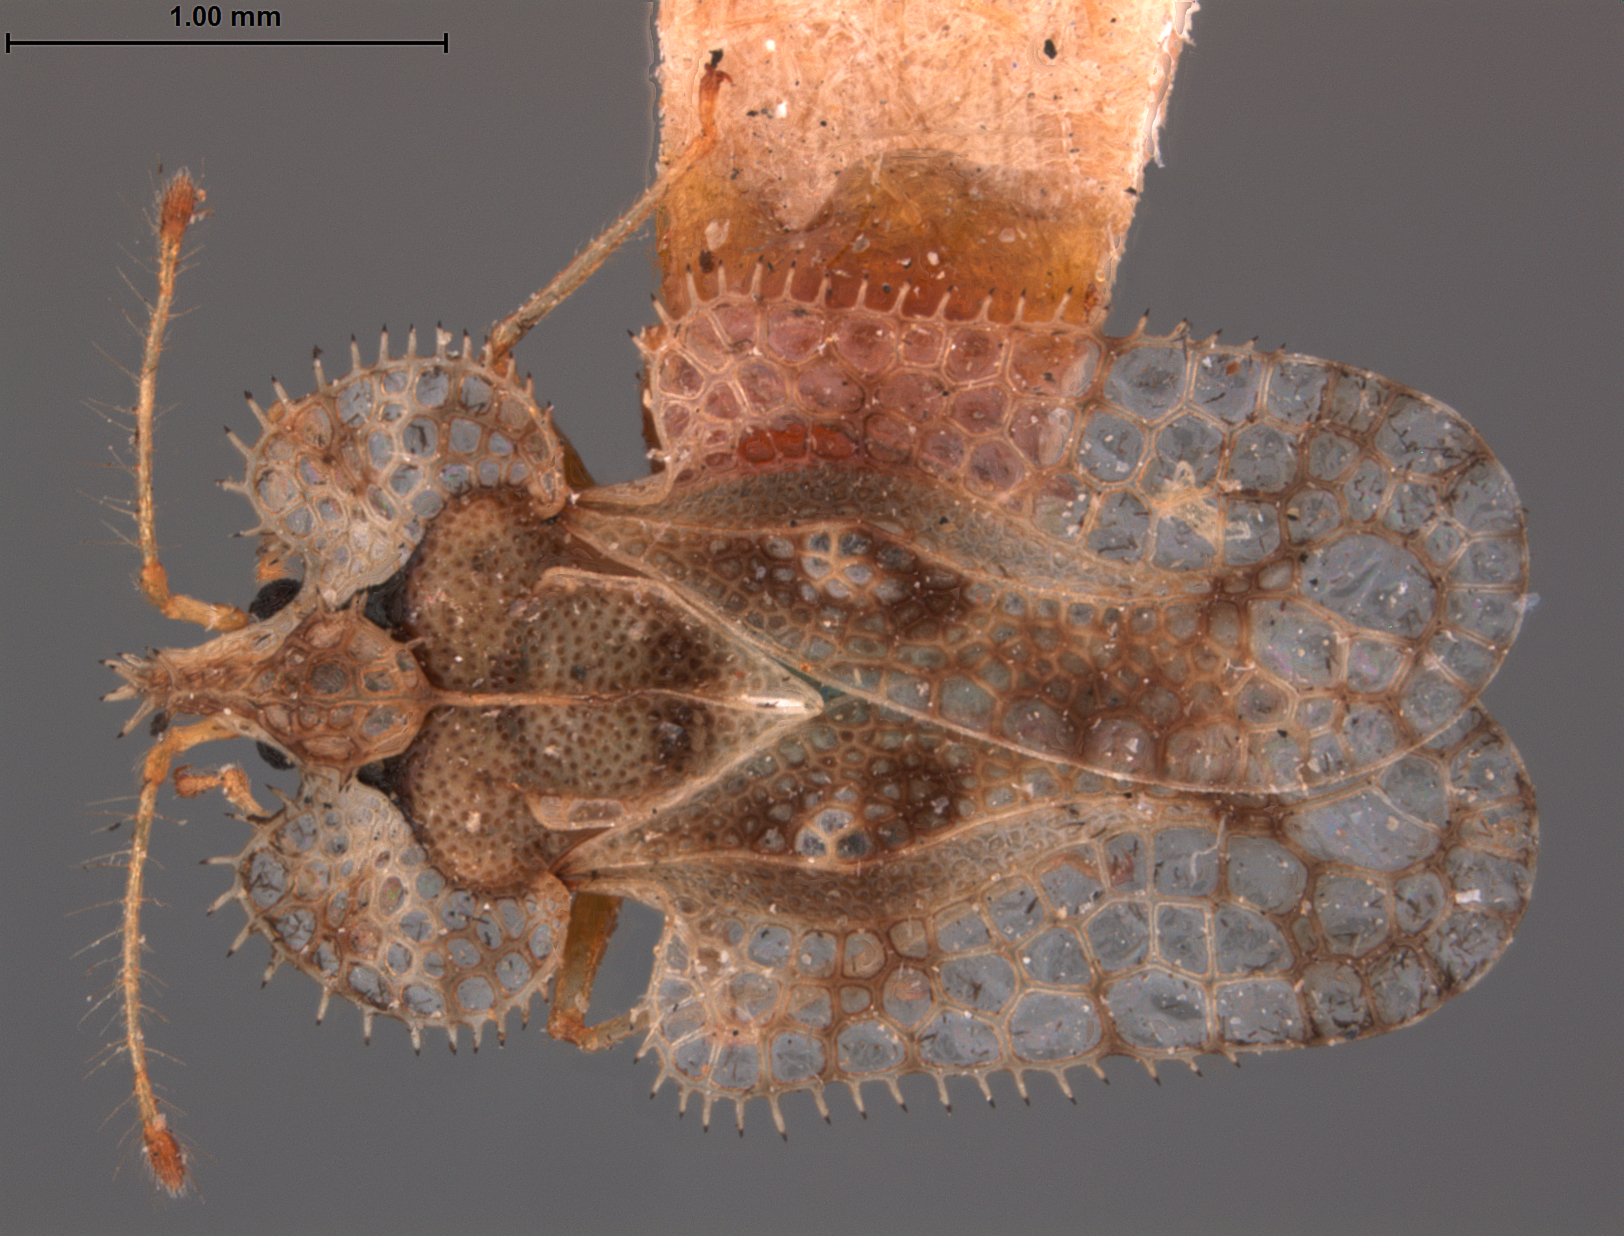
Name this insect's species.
Corythucha eriodictyonae
